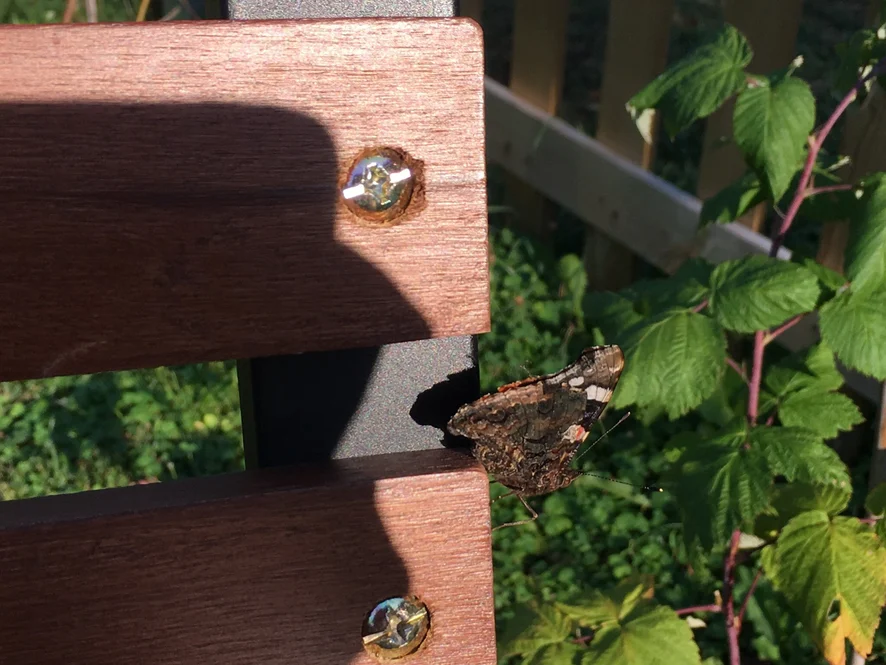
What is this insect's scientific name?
Vanessa atalanta
